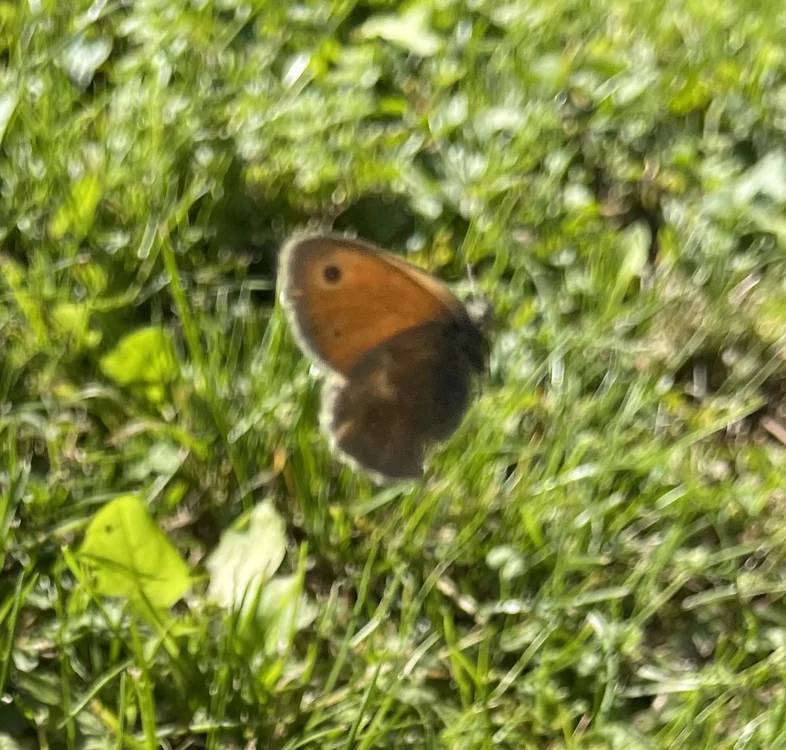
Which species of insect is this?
Coenonympha pamphilus
